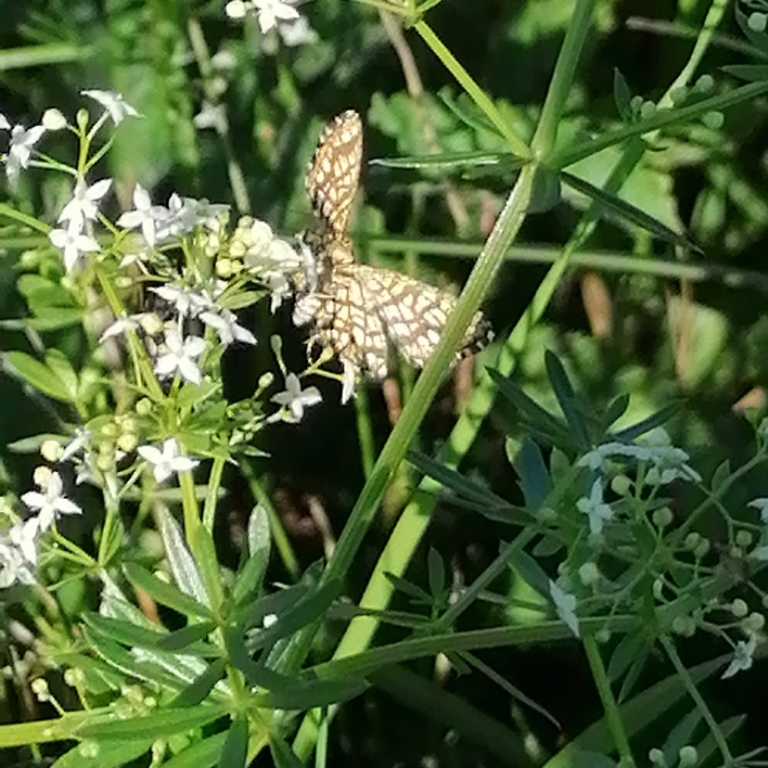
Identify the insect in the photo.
Chiasmia clathrata
